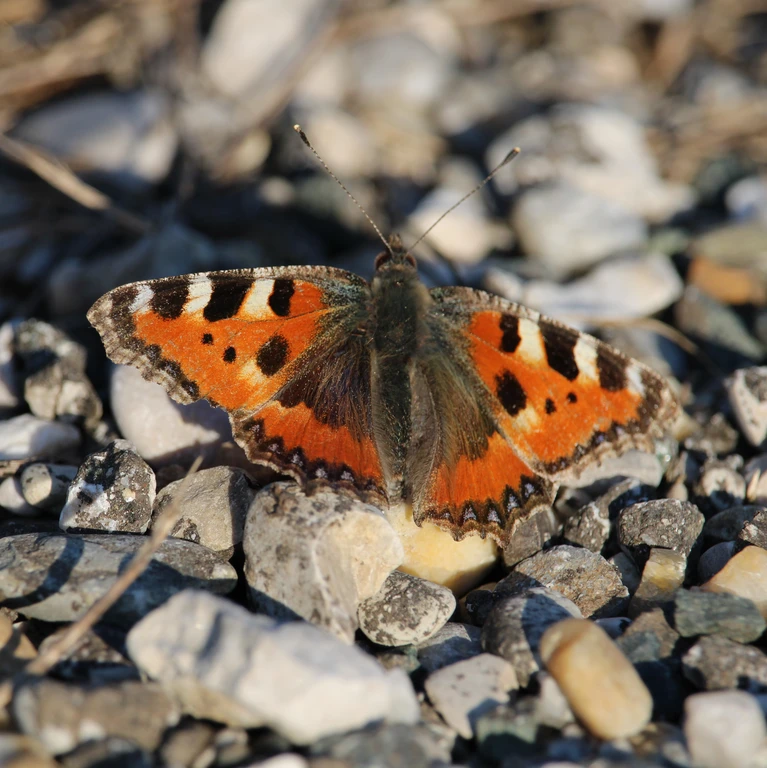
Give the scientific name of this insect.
Aglais urticae
